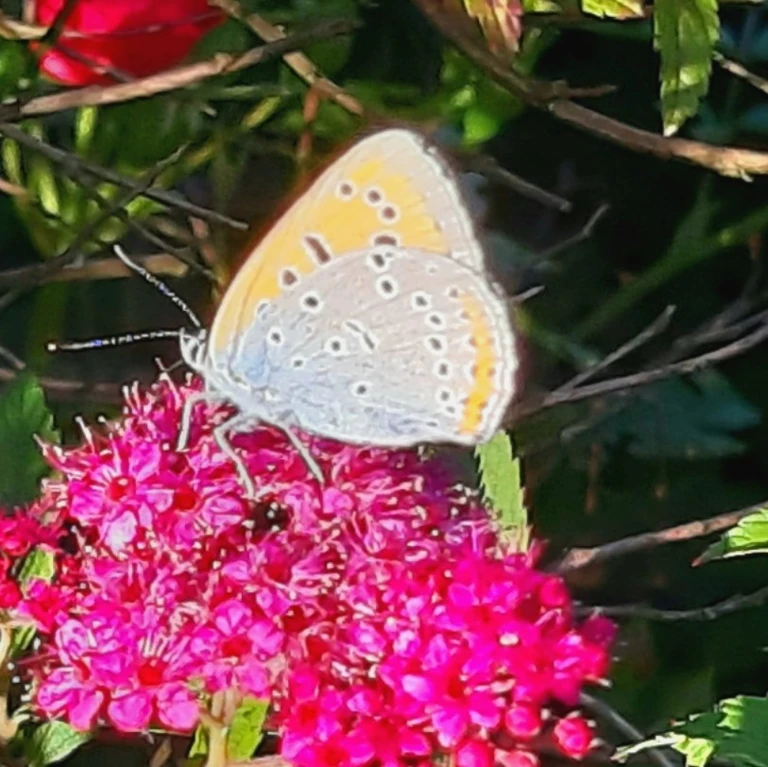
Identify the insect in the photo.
Lycaena dispar
